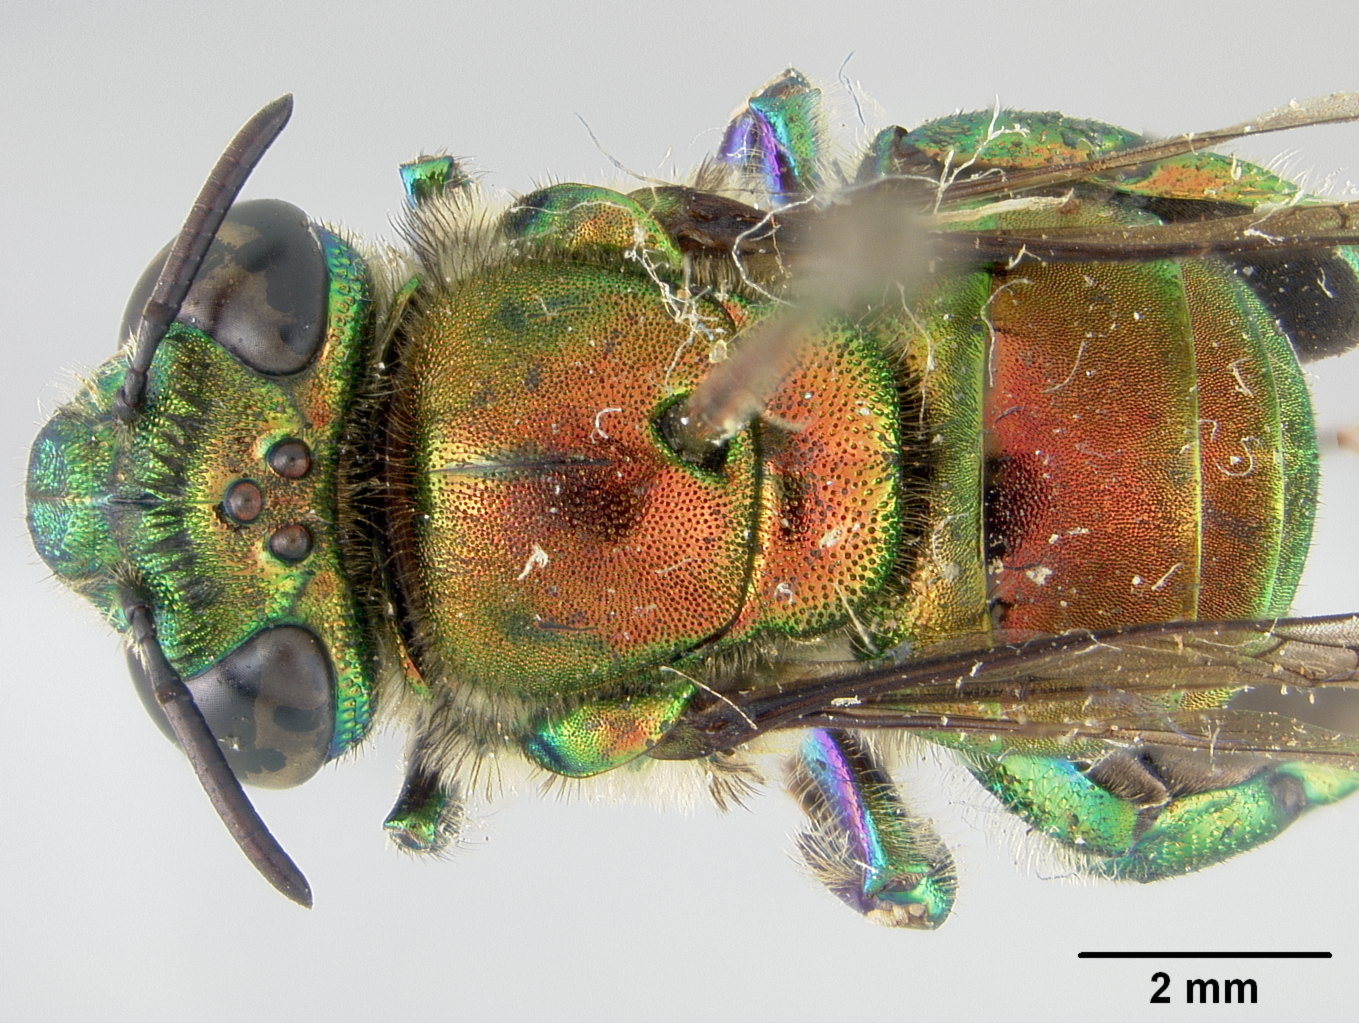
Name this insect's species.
Euglossa erythrochlora
